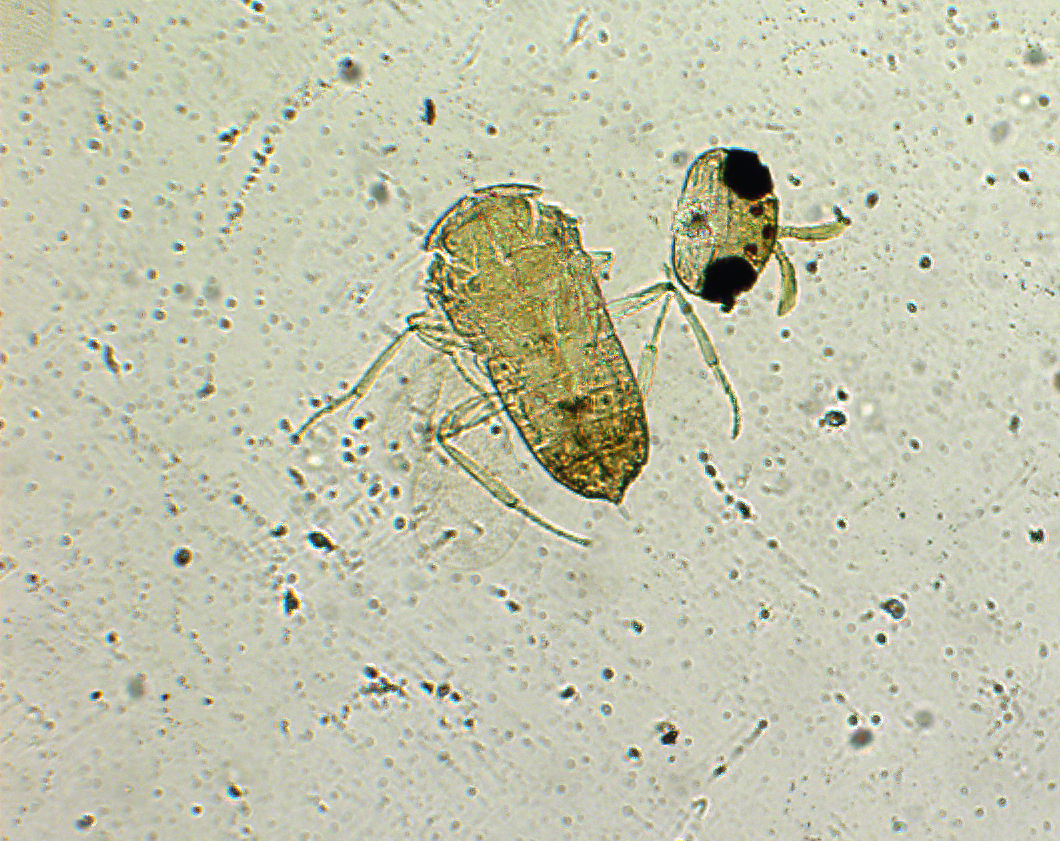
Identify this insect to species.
Aphelinus limonus
